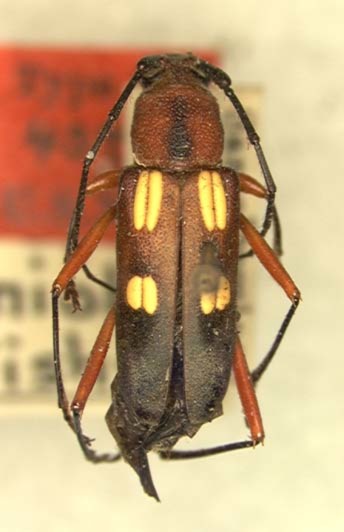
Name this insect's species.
Heterops hispaniolae
